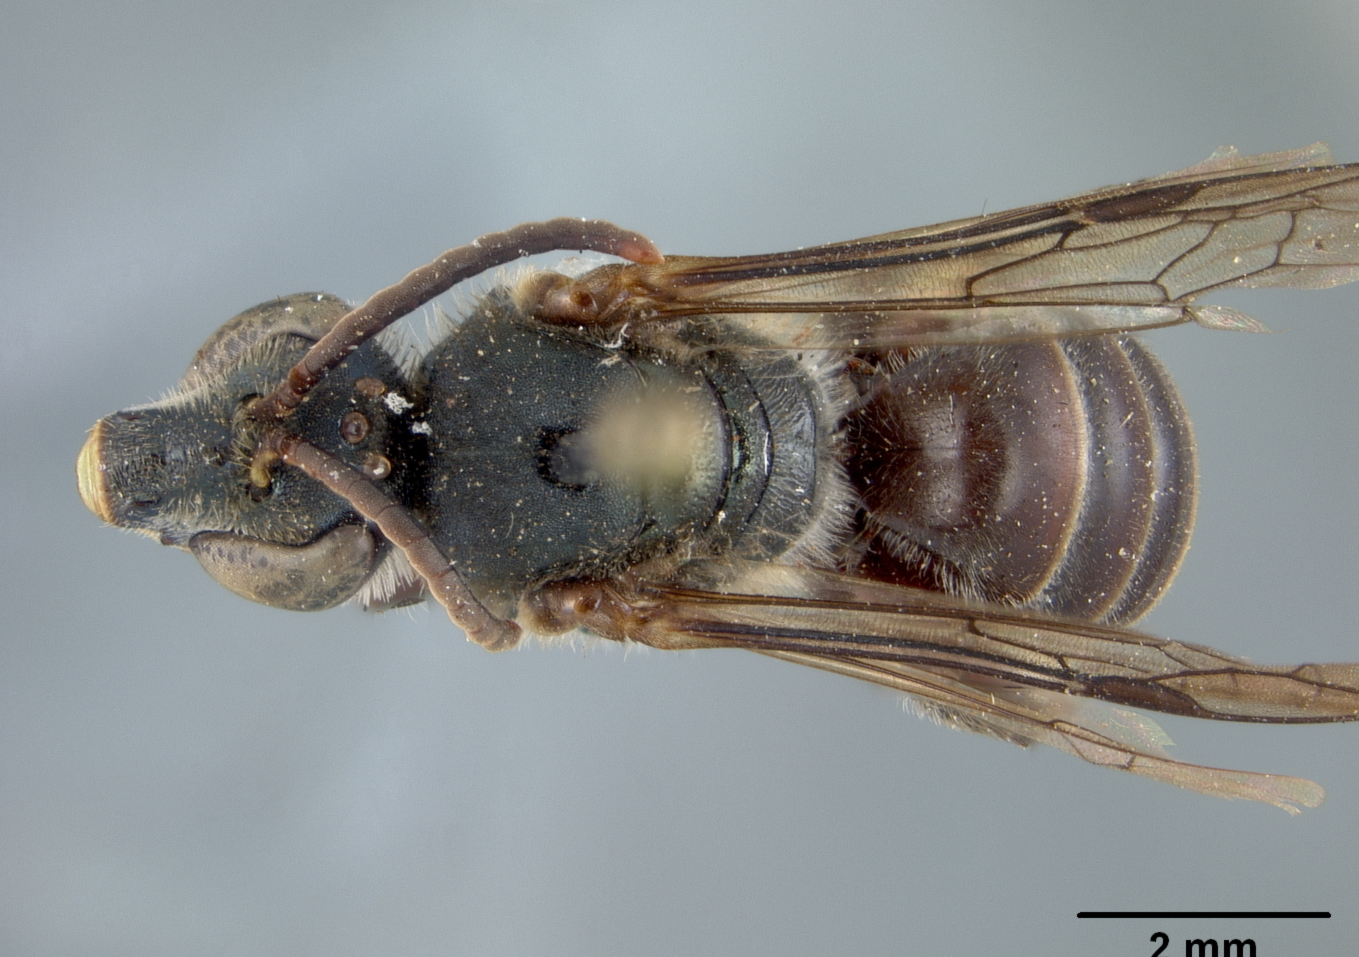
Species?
Agapostemon obscuratus
